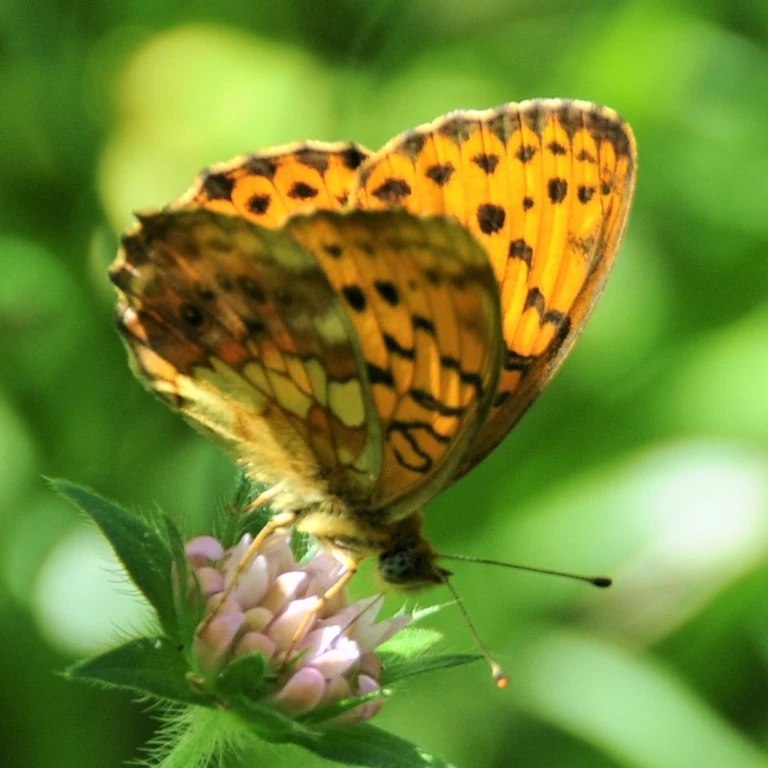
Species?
Brenthis daphne
